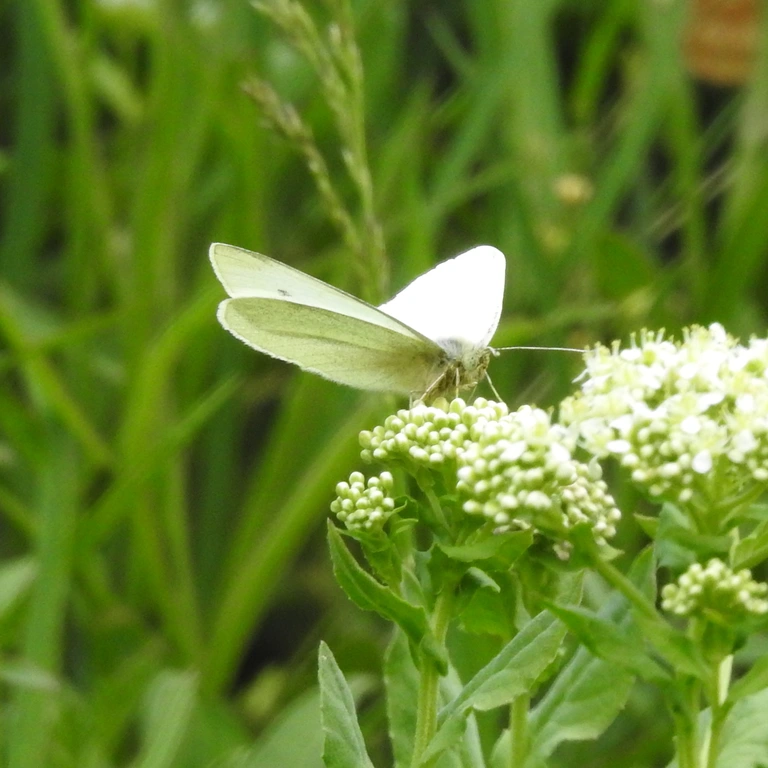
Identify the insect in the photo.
Pieris rapae
